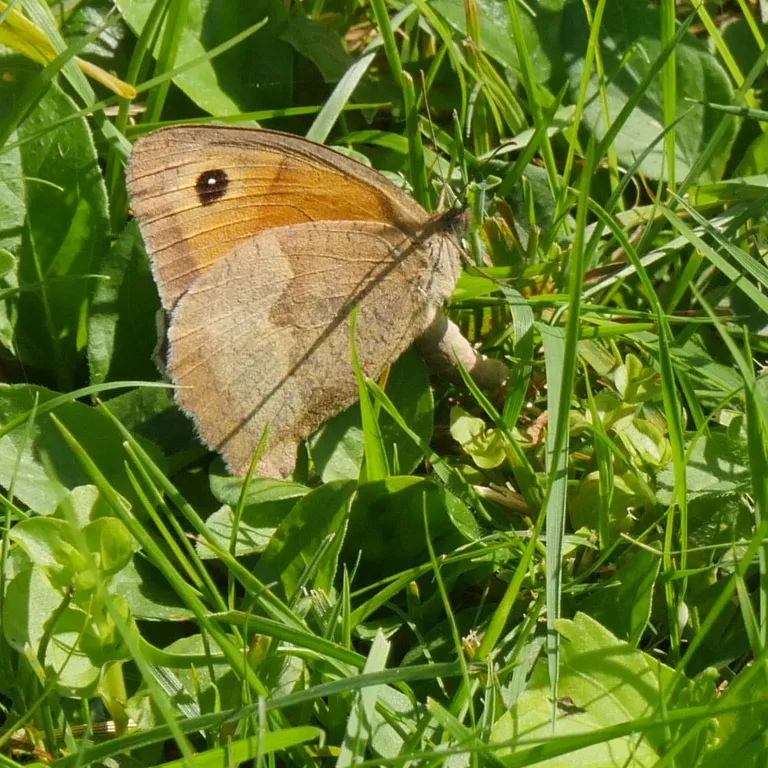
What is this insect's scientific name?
Maniola jurtina
